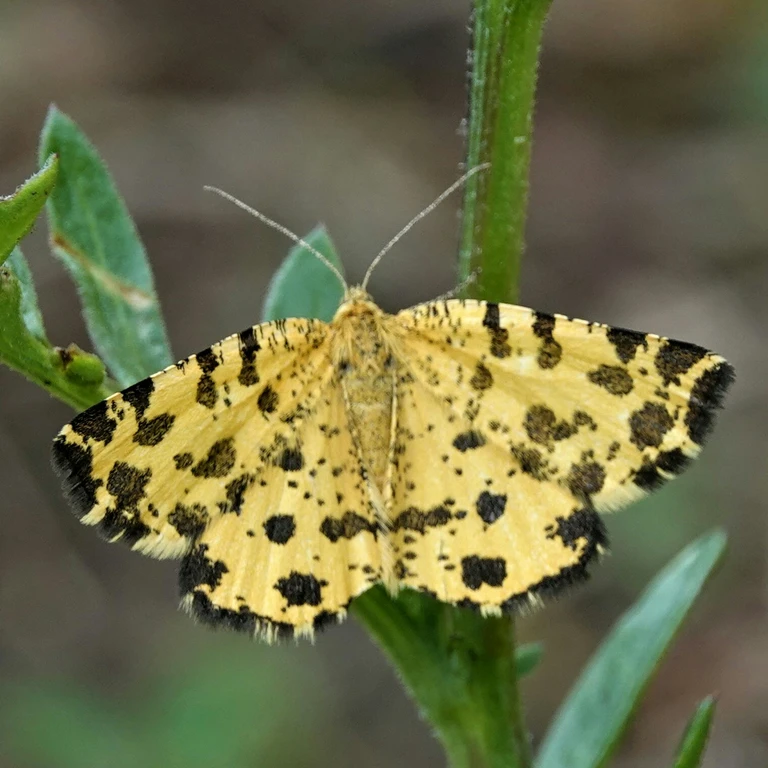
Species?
Pseudopanthera macularia
